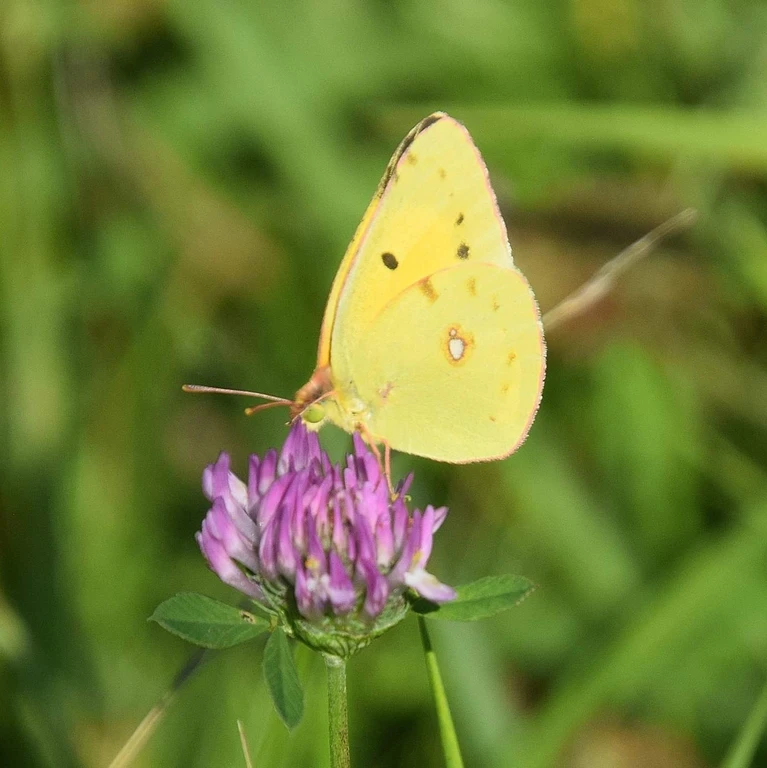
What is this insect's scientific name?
Colias croceus
